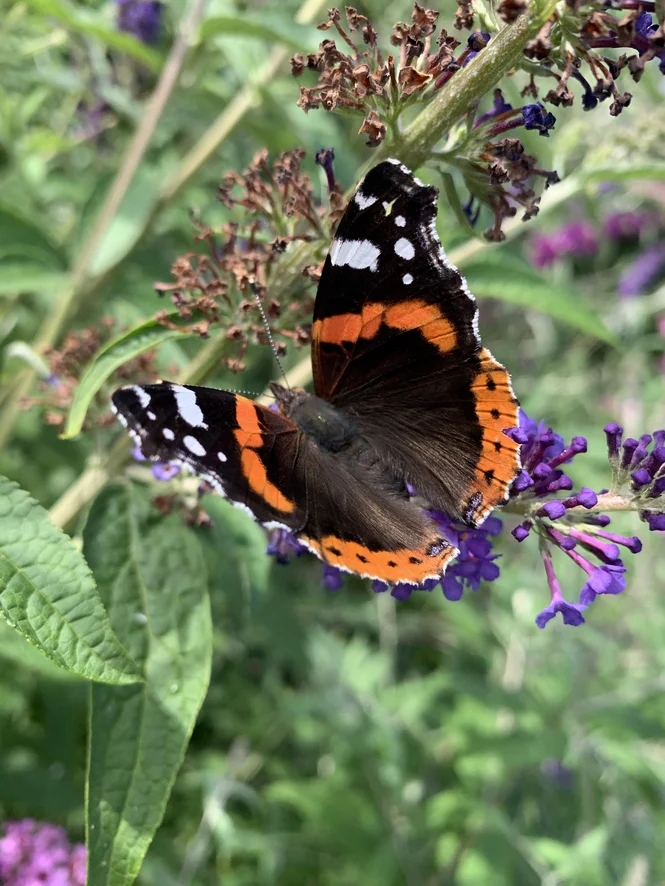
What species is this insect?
Vanessa atalanta
